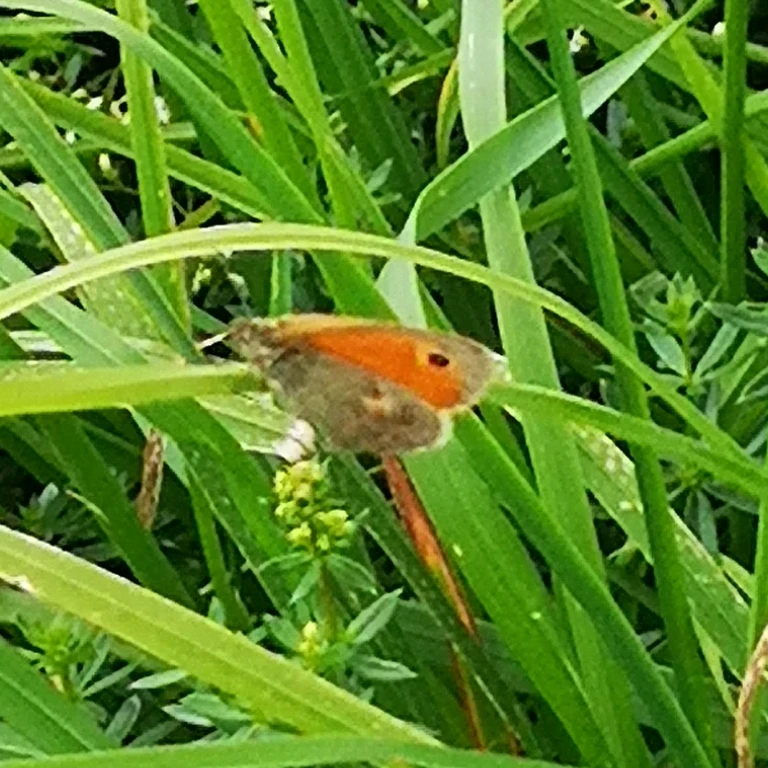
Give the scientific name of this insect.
Coenonympha pamphilus
